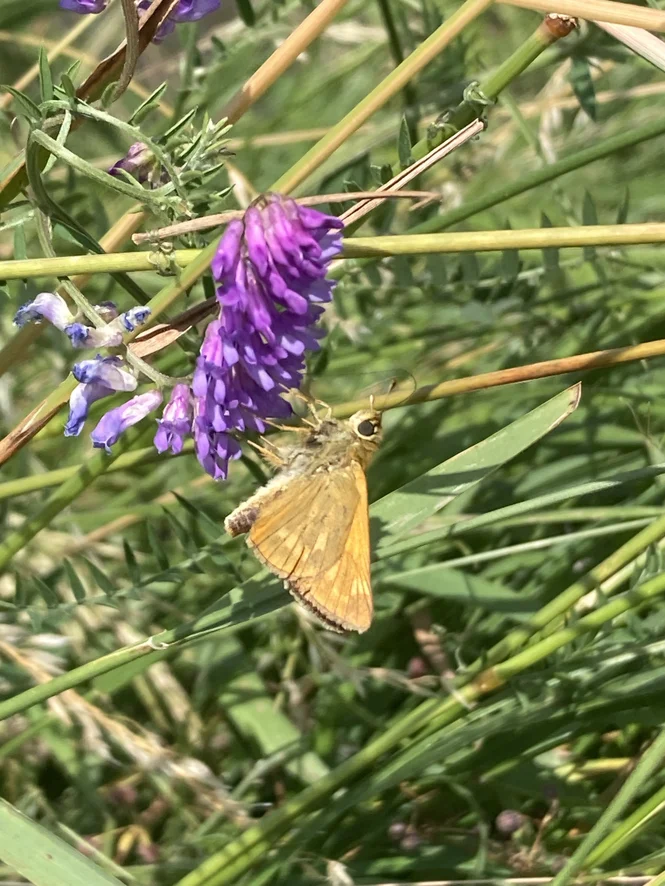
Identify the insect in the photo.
Ochlodes sylvanus (also Ochlodes venata)
